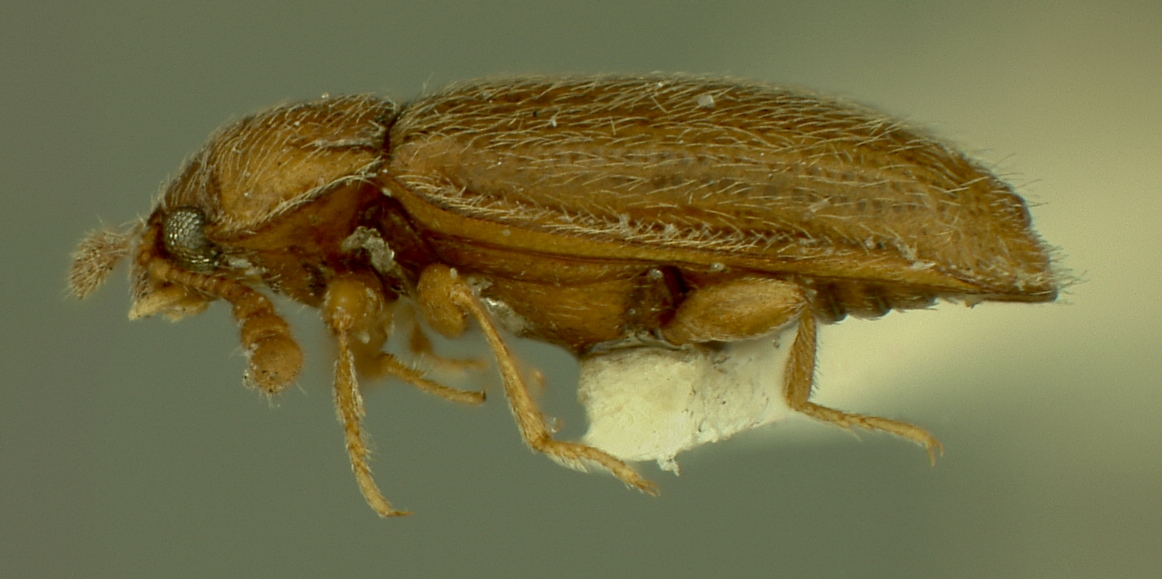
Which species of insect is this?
Symbiotes oblongus
